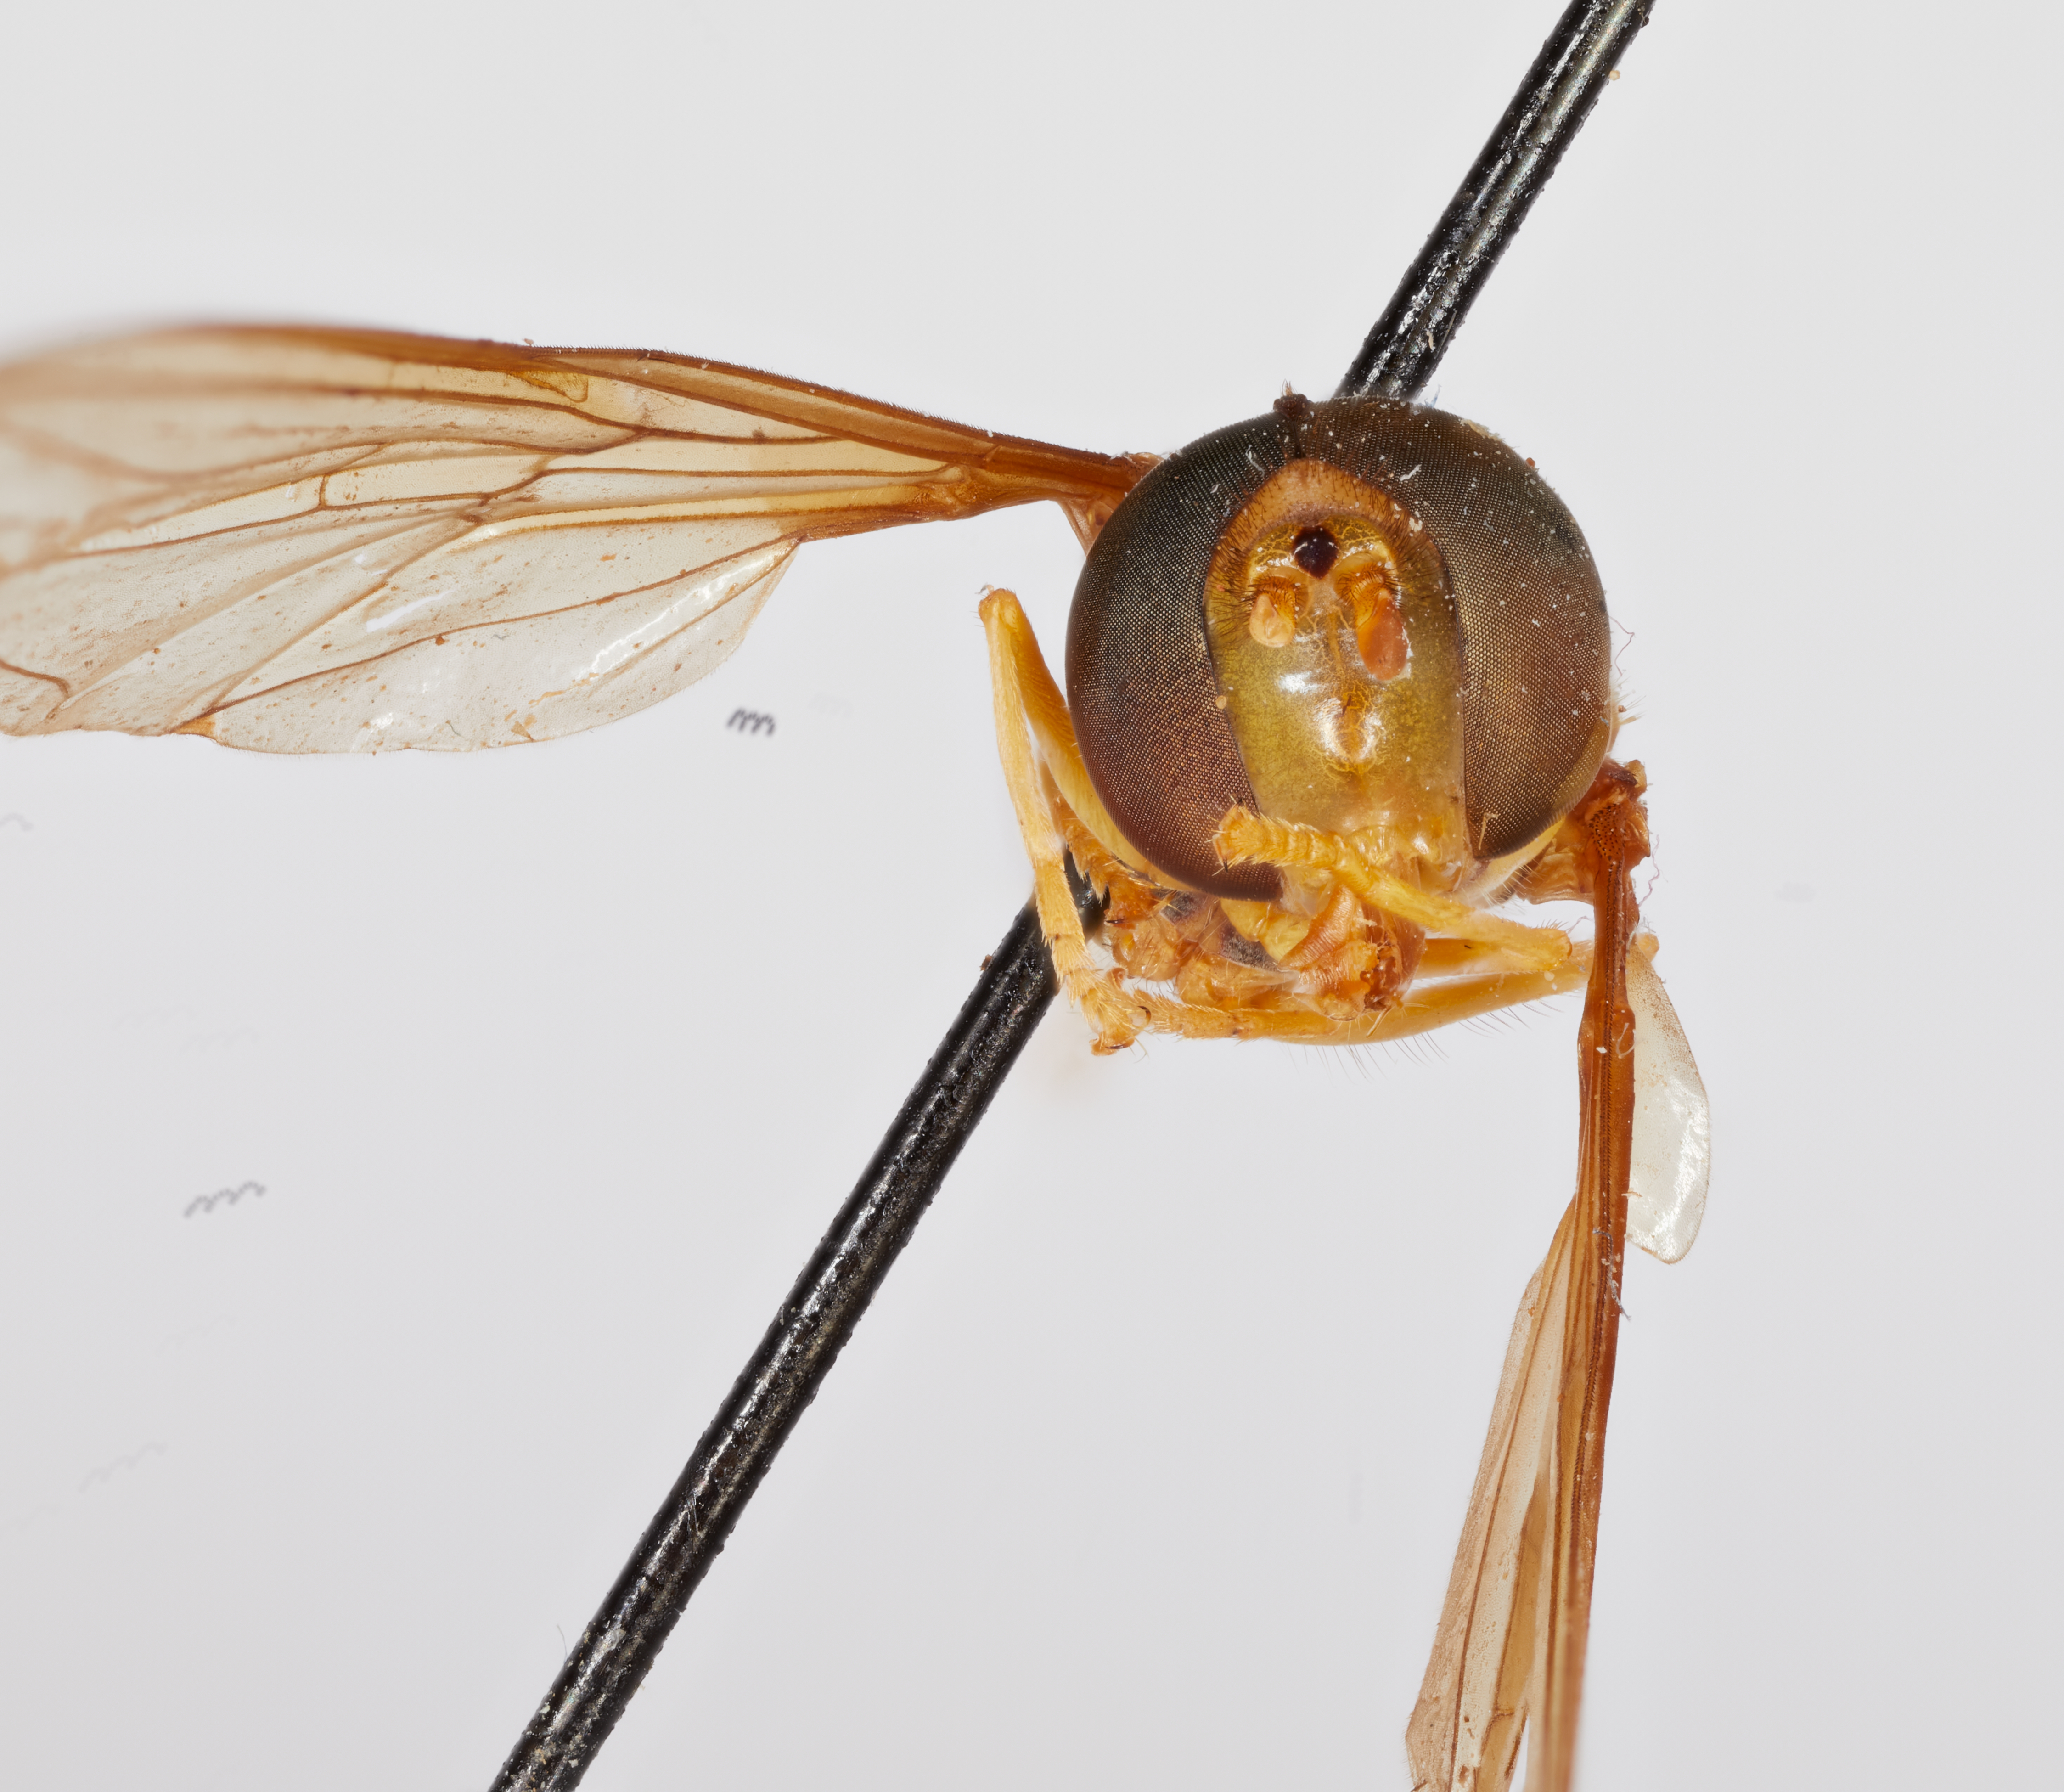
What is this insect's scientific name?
Hybobathus avittatus
